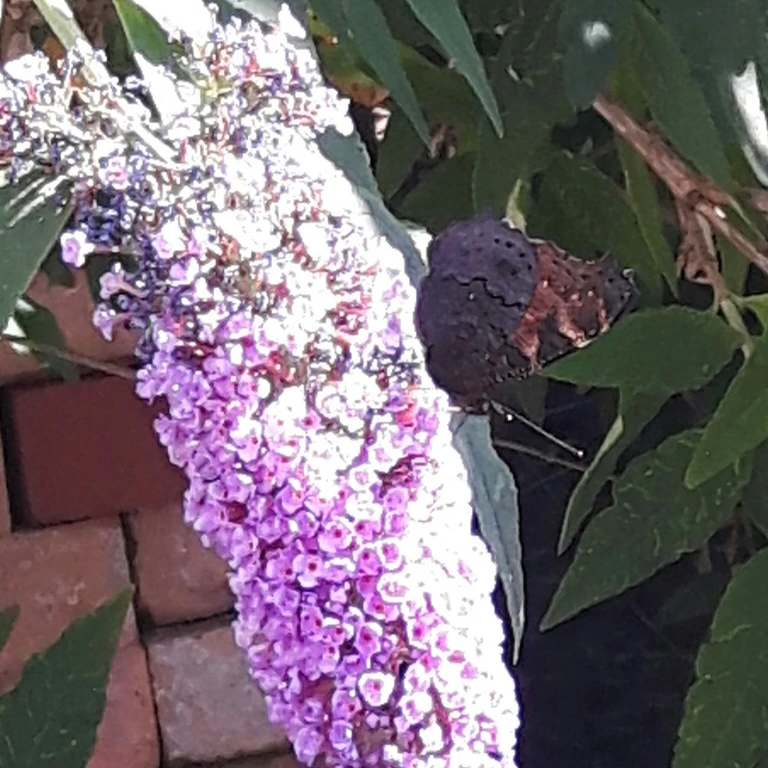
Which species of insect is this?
Aglais io
